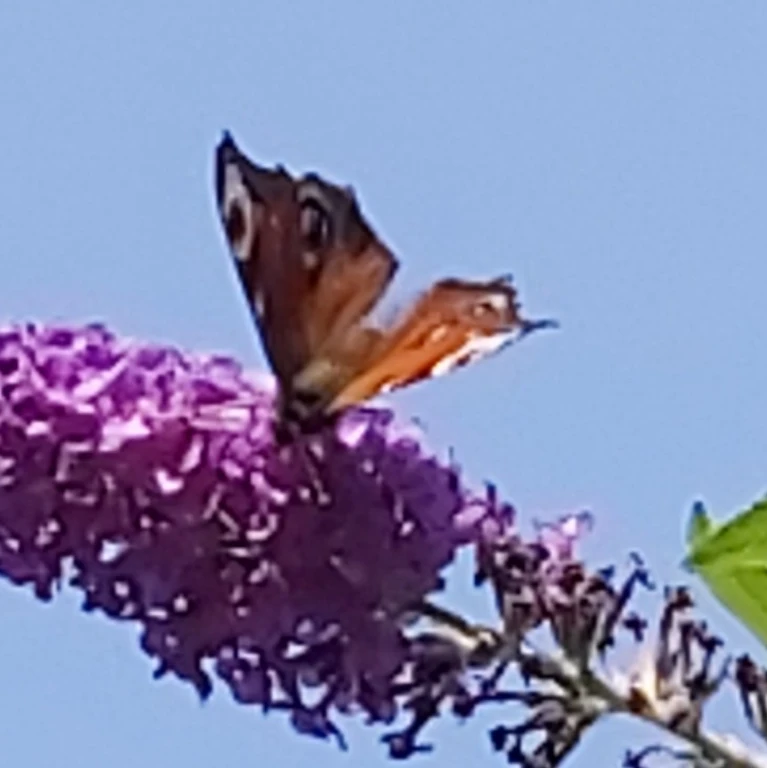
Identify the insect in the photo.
Aglais io
